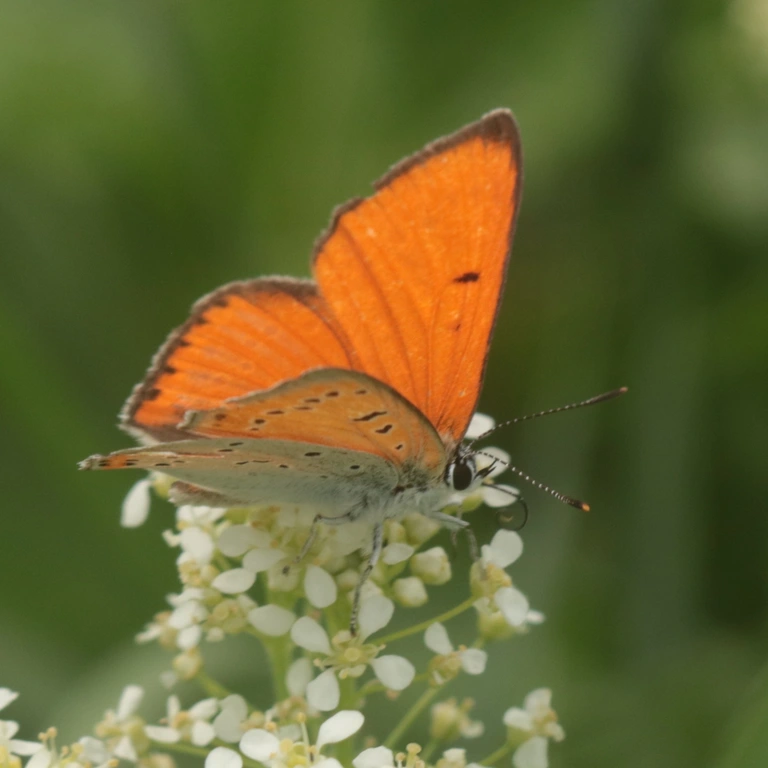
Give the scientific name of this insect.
Lycaena dispar
